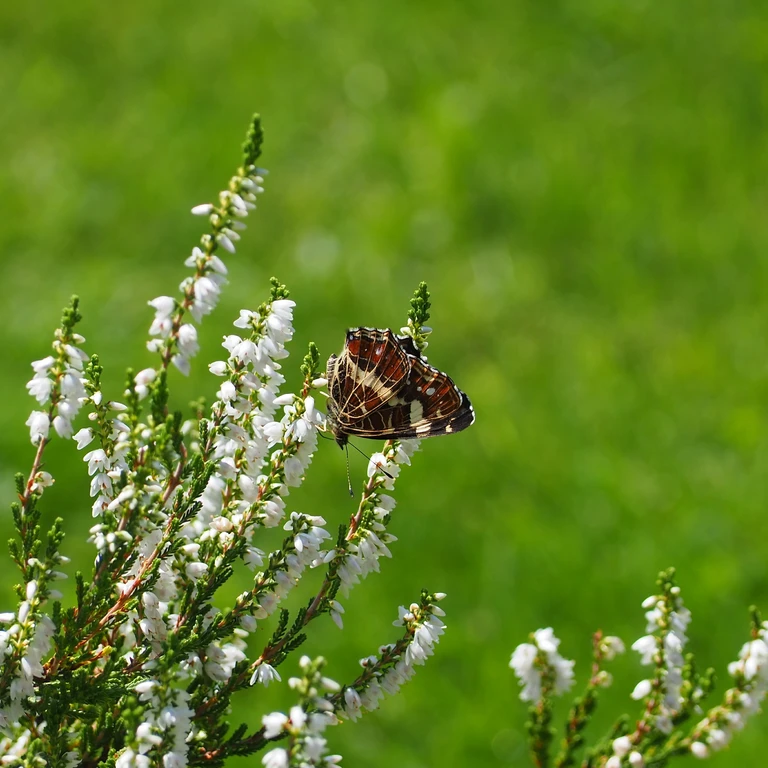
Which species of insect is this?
Araschnia levana
